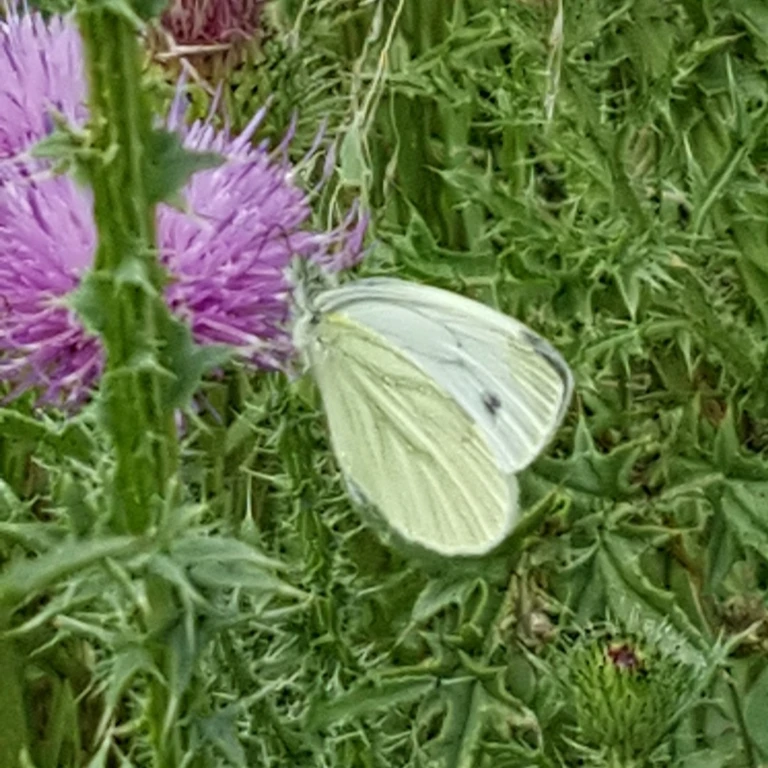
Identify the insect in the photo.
Pieris napi
